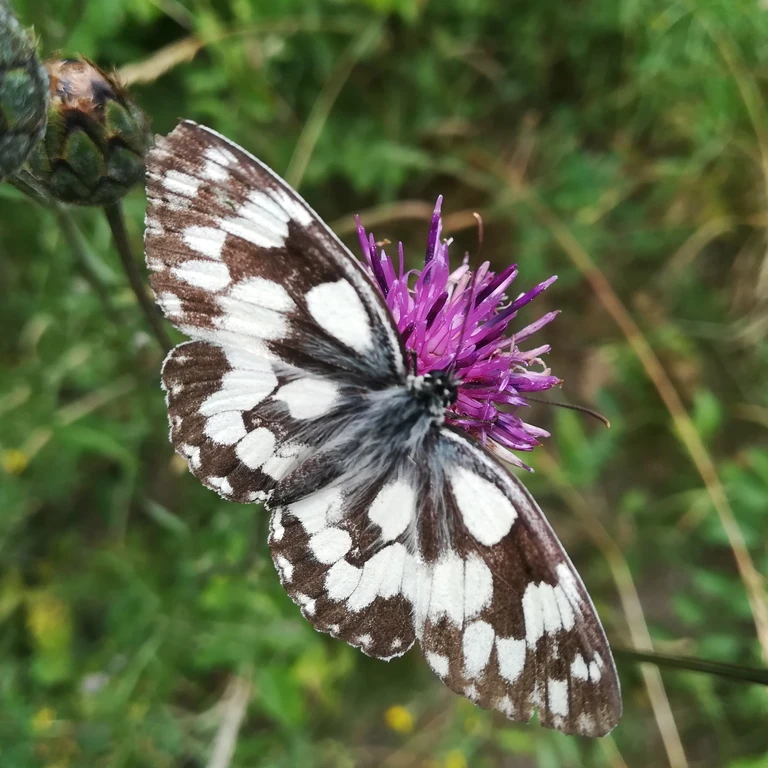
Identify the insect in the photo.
Melanargia galathea
